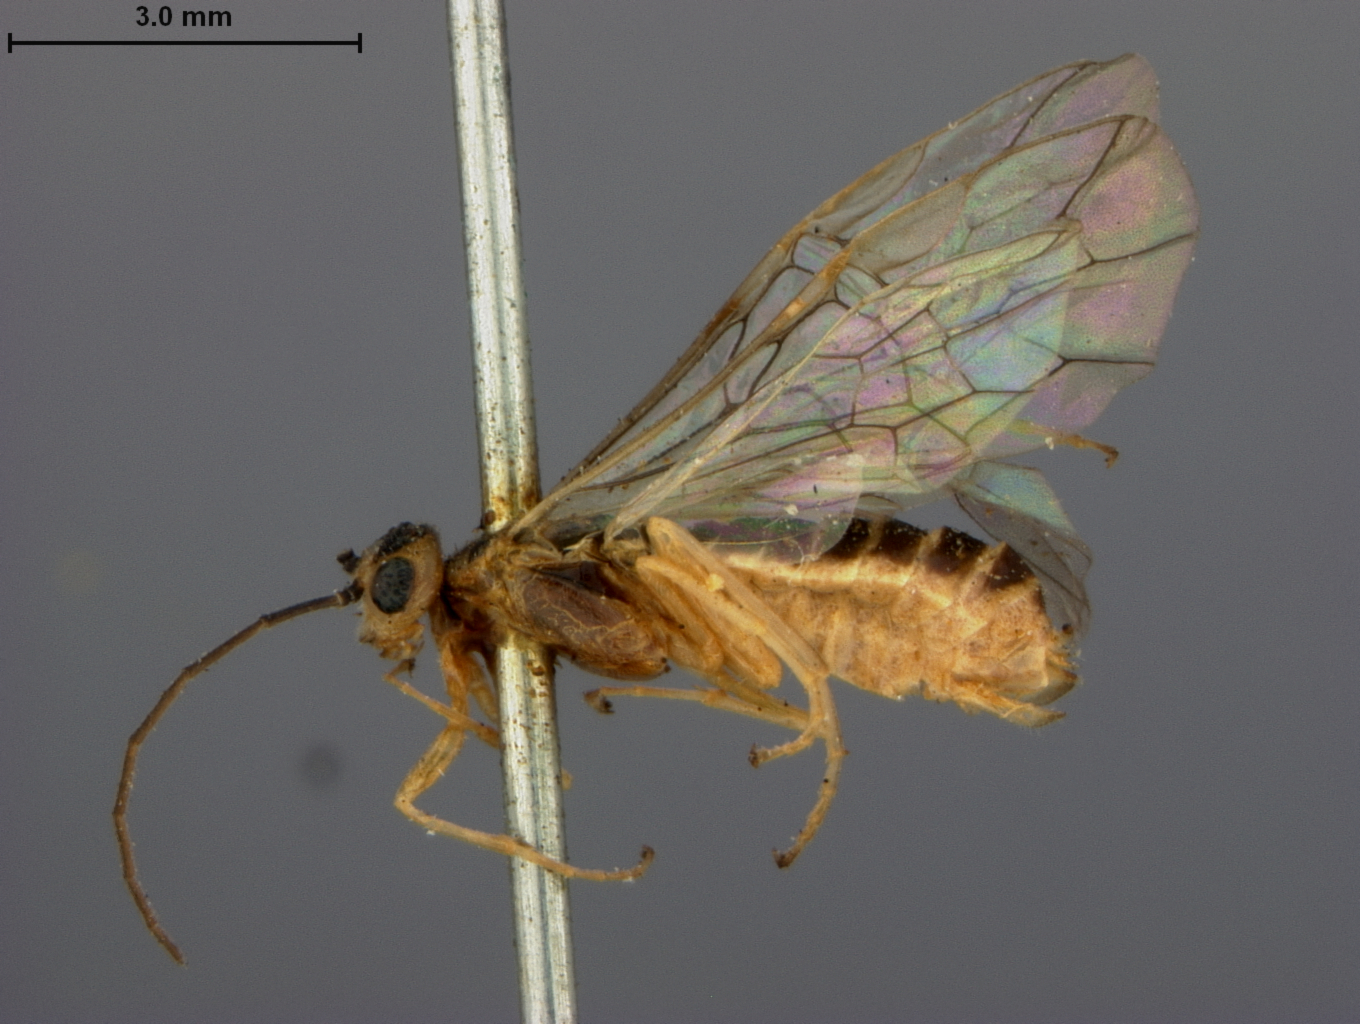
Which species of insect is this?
Pteronus zebratus
